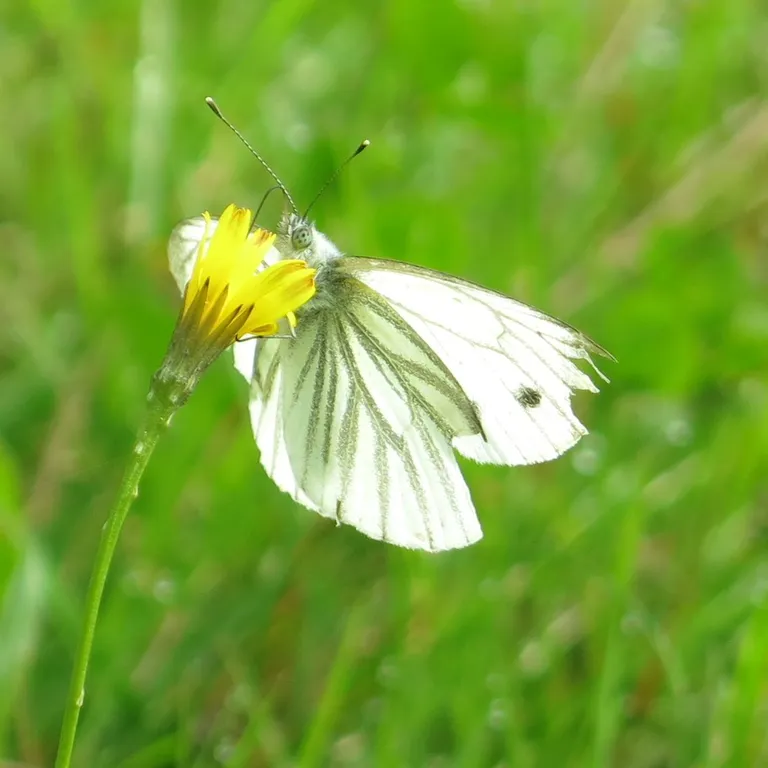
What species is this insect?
Pieris napi
